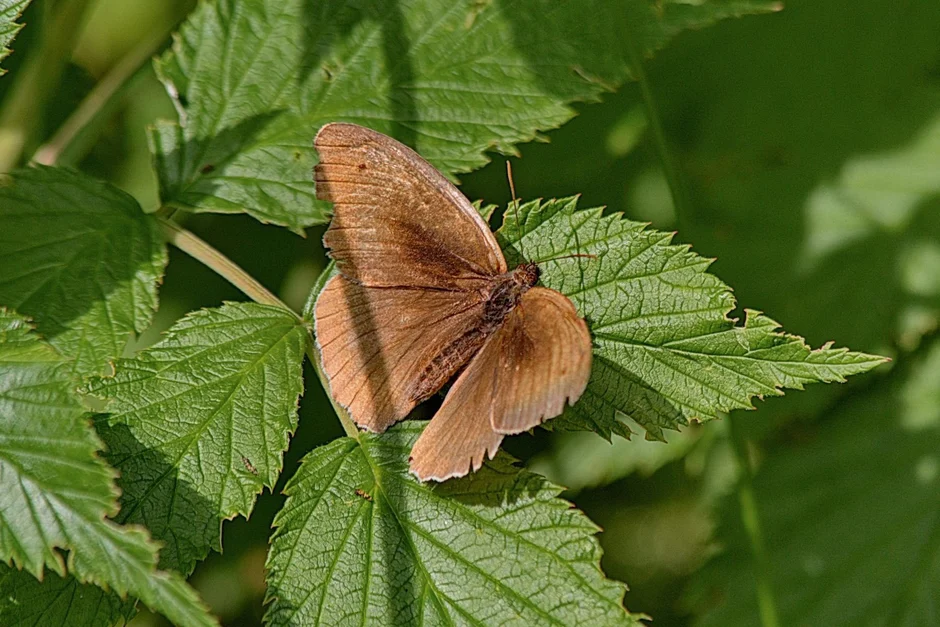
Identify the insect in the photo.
Maniola jurtina
